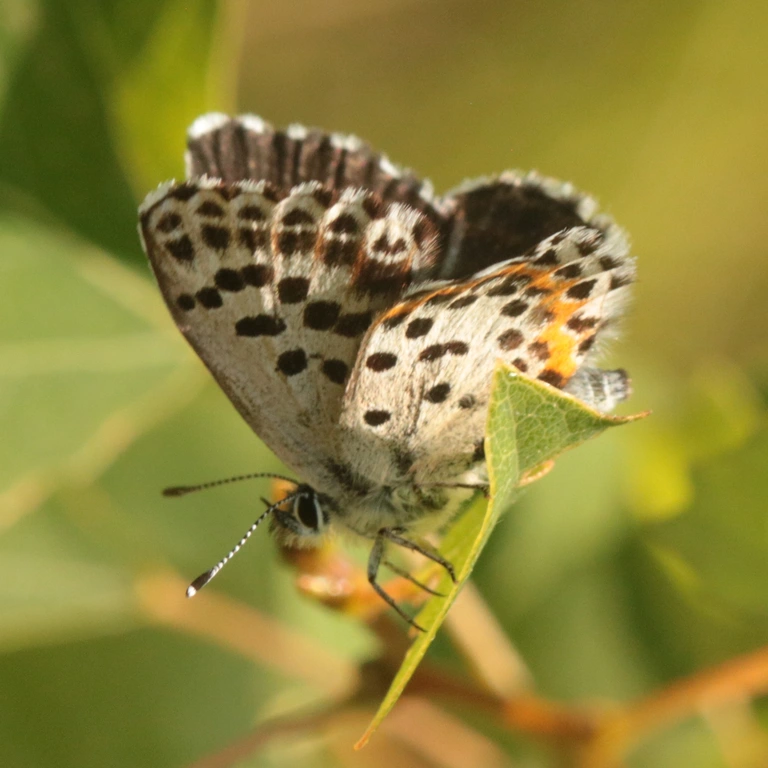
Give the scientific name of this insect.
Scolitantides orion
